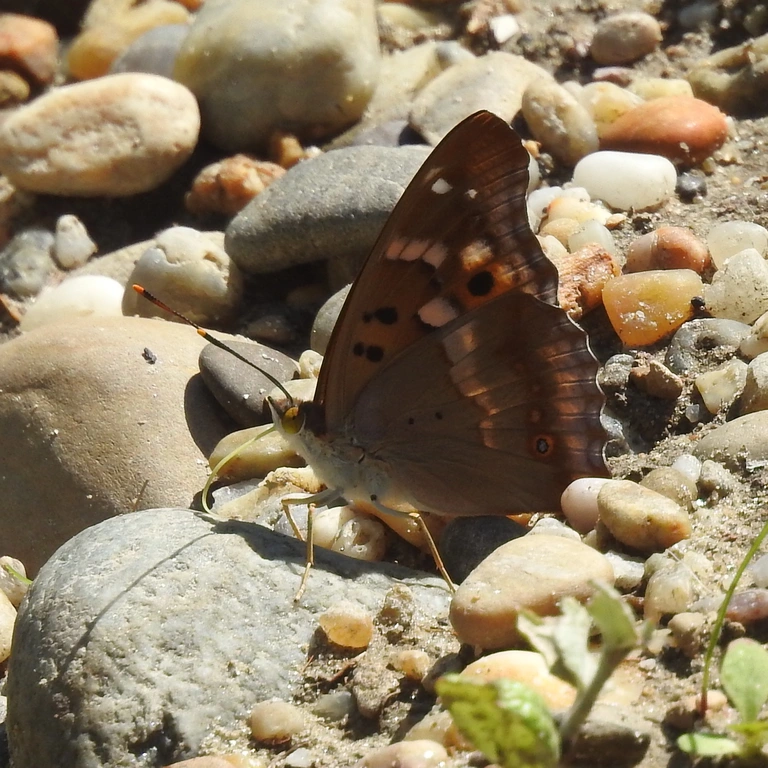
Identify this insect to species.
Apatura ilia
